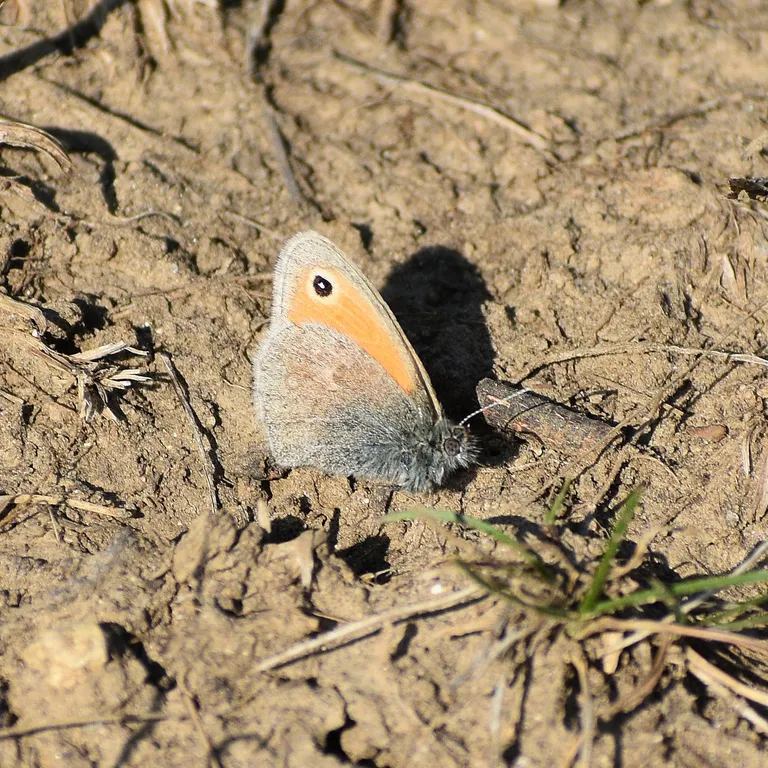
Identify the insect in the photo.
Coenonympha pamphilus
